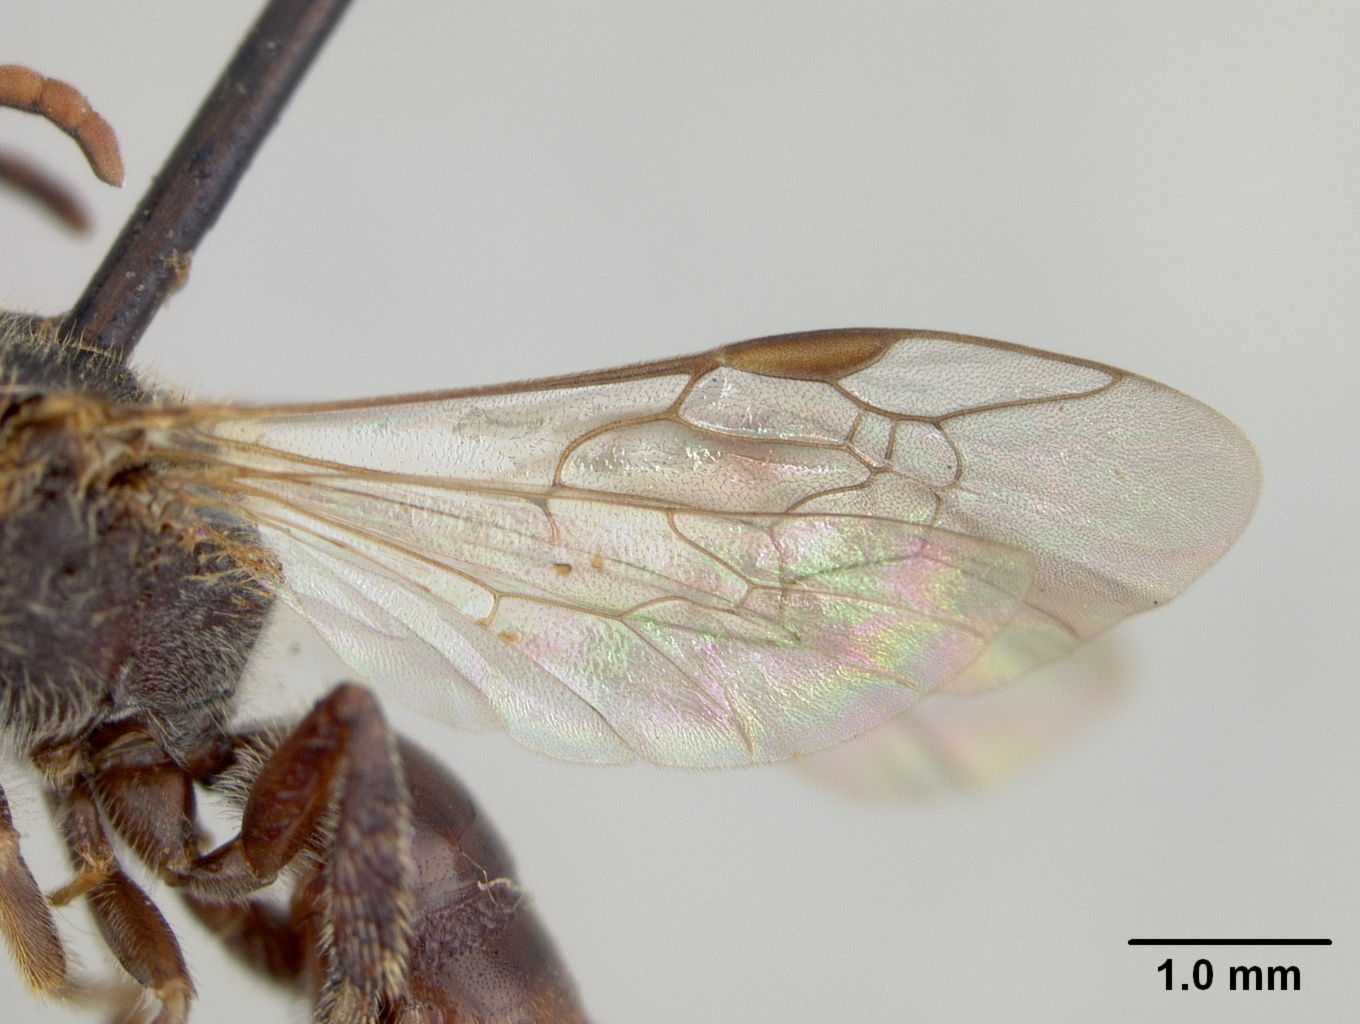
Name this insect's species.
Halictus emelianoffi
